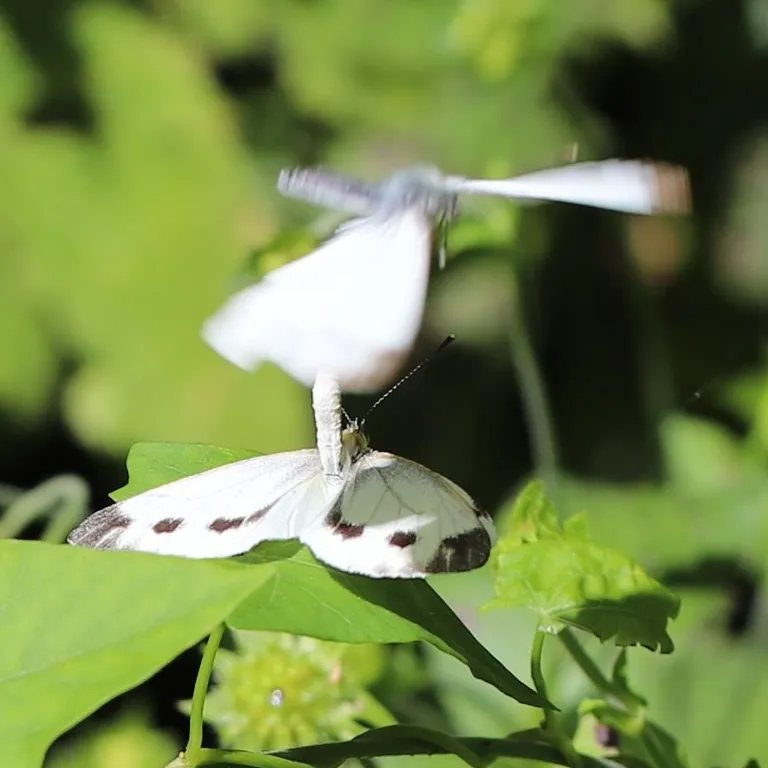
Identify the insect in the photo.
Pieris napi
